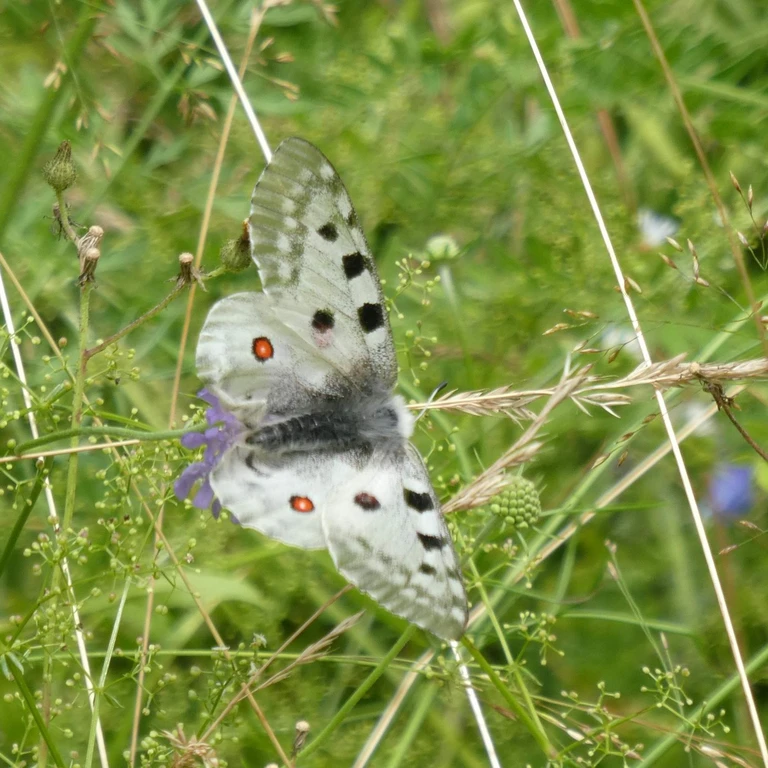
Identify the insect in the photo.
Parnassius apollo
